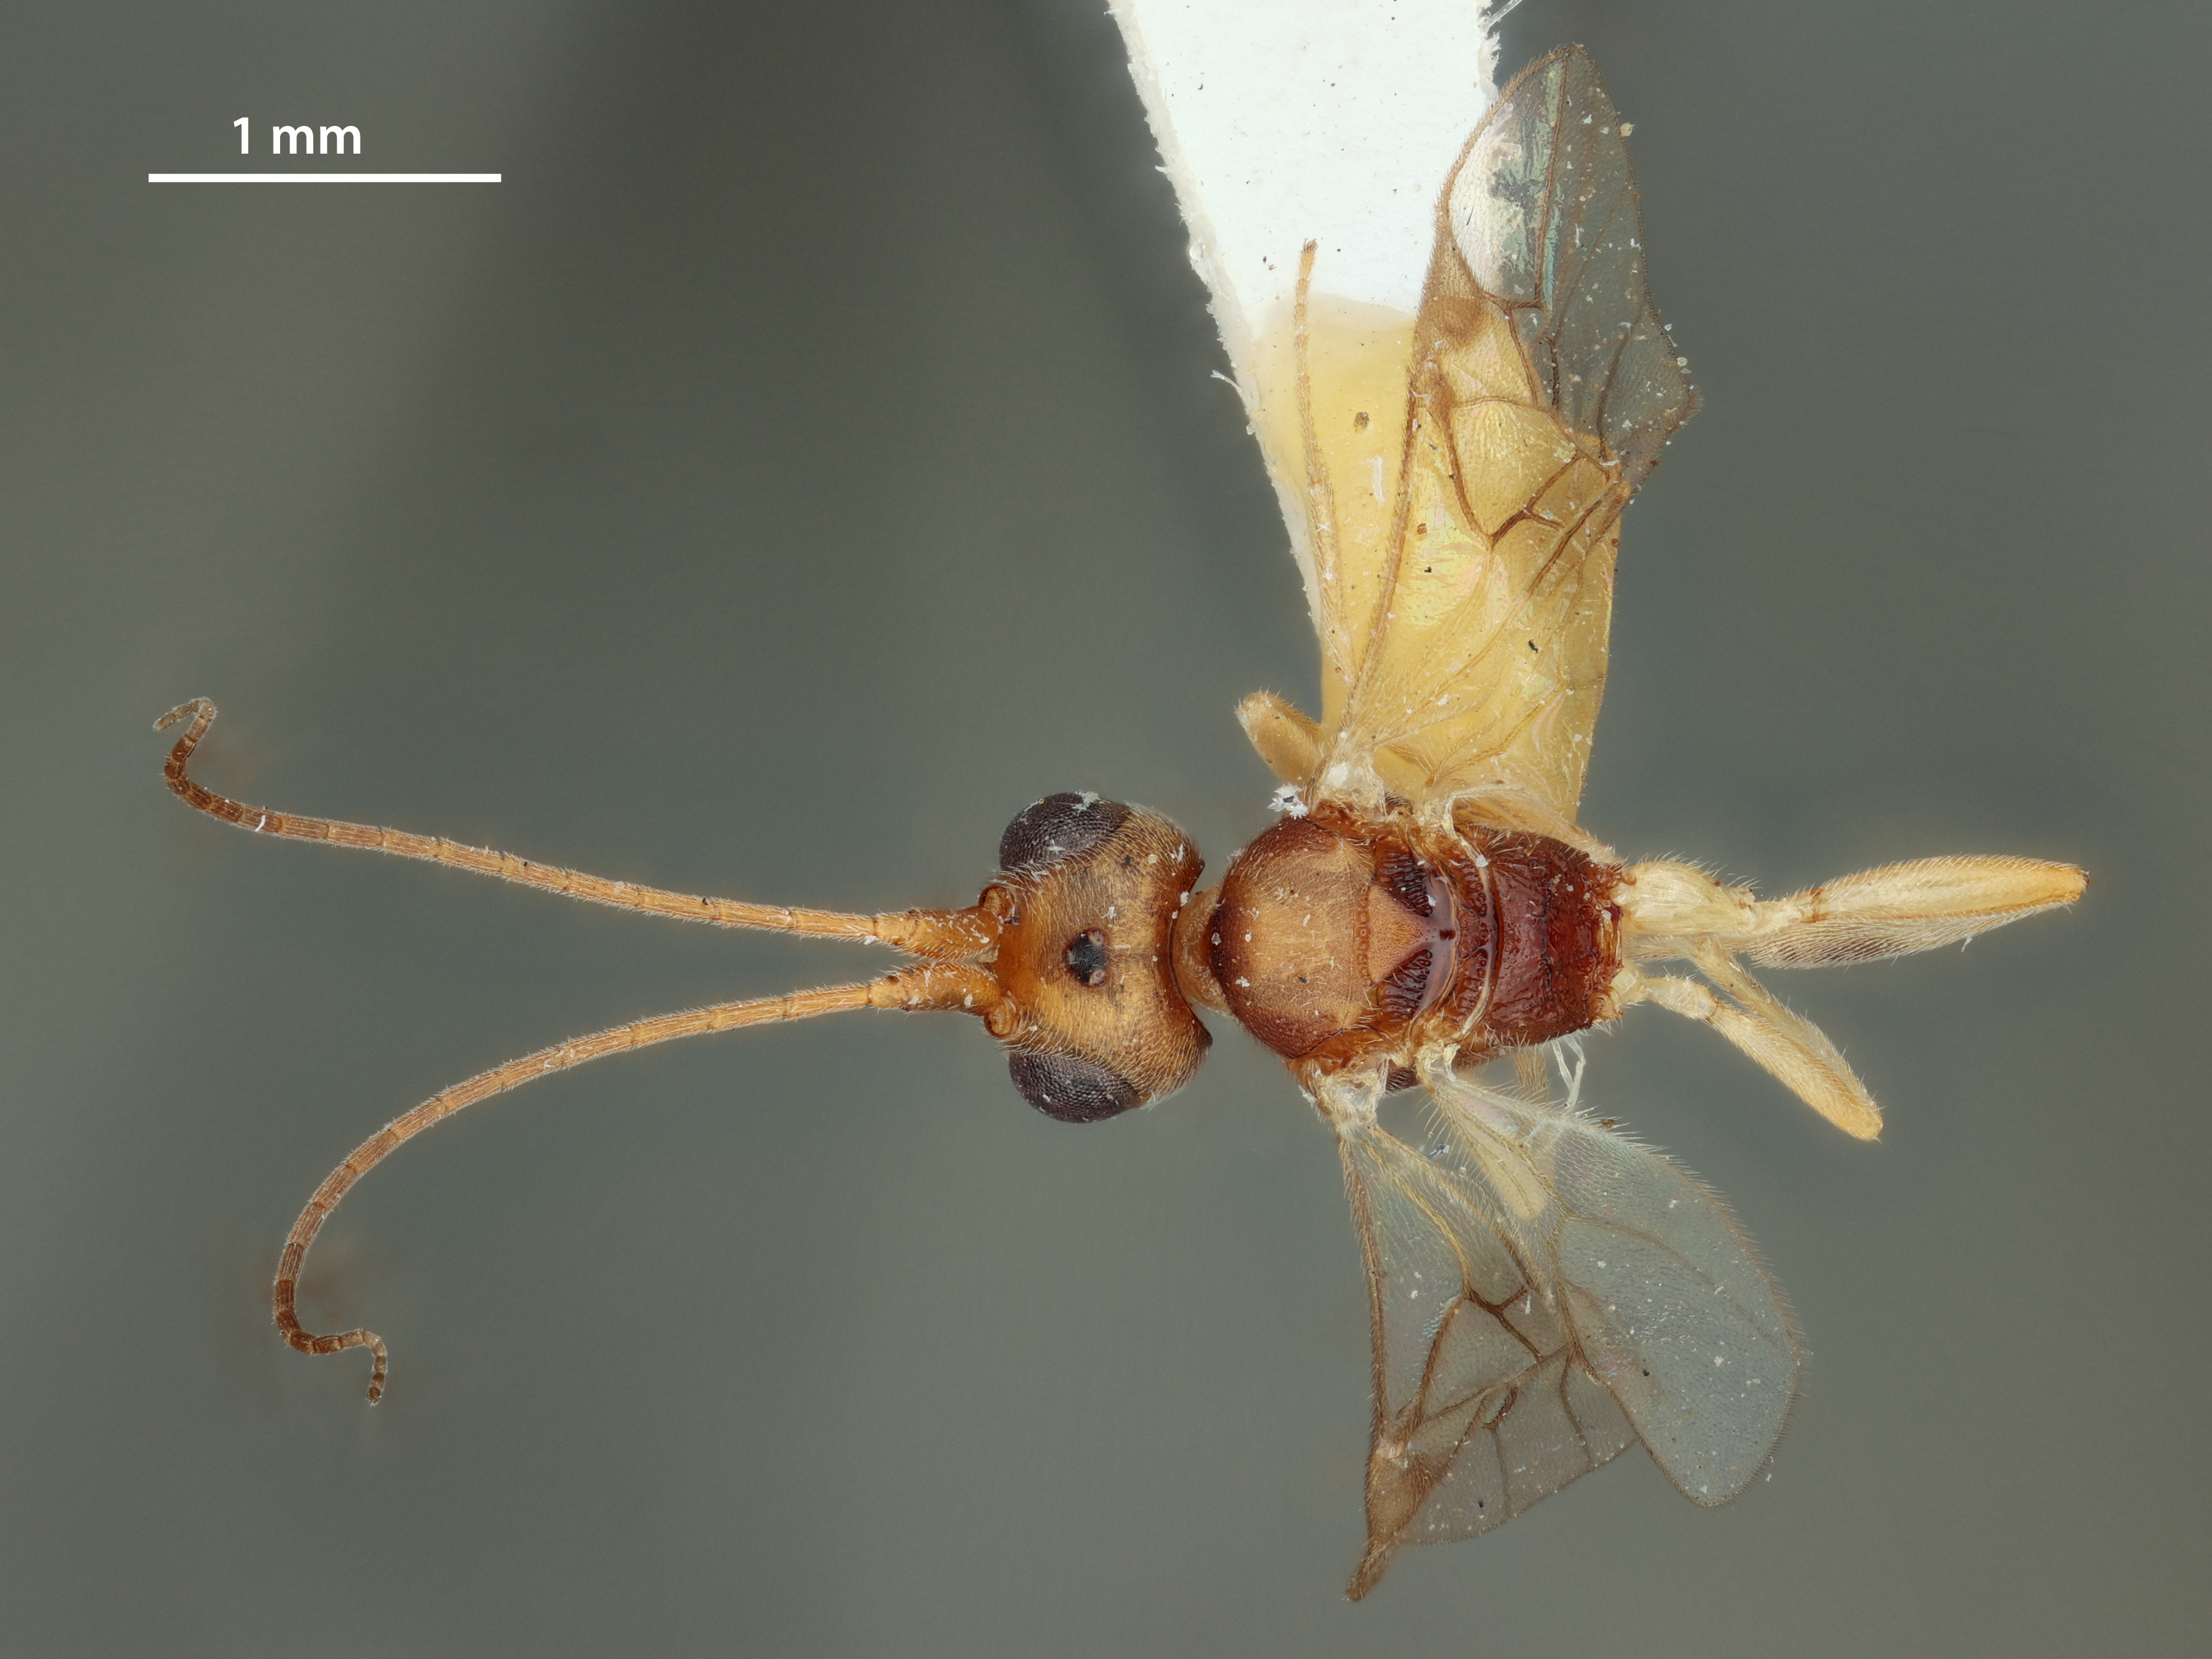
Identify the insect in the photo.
Phanerotoma crabbi
